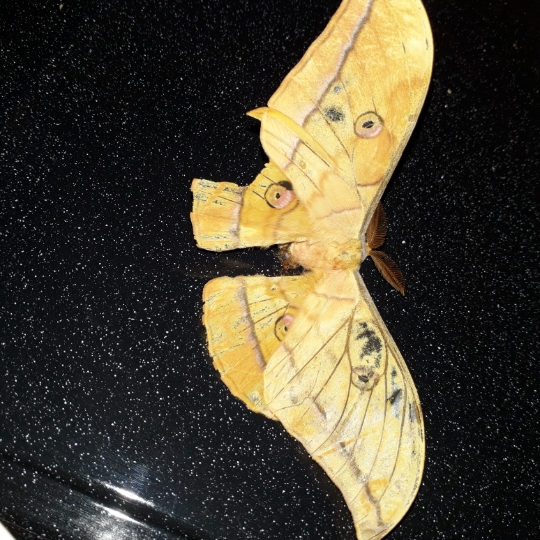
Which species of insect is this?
Antheraea yamamai
